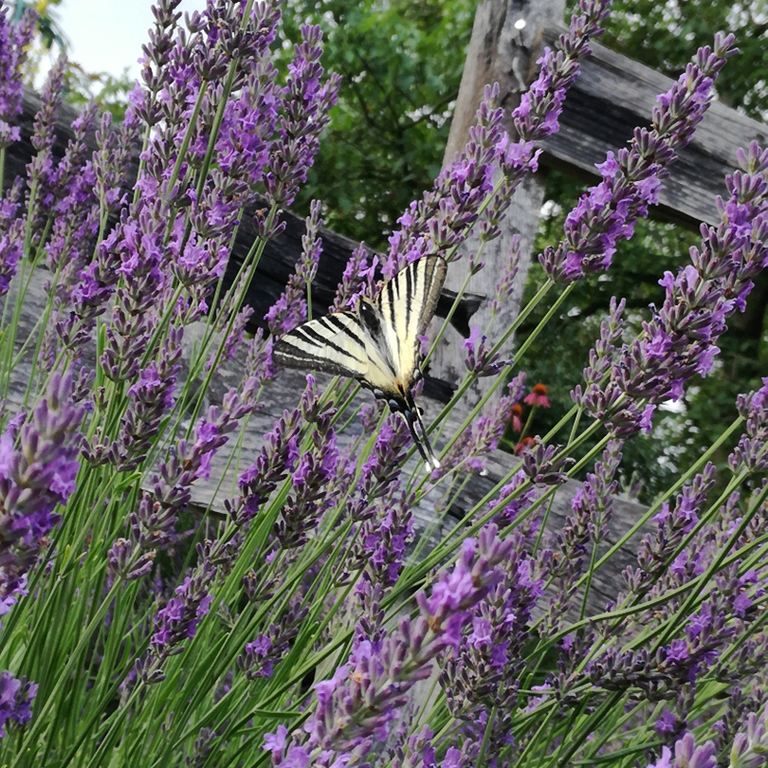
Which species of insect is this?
Iphiclides podalirius
